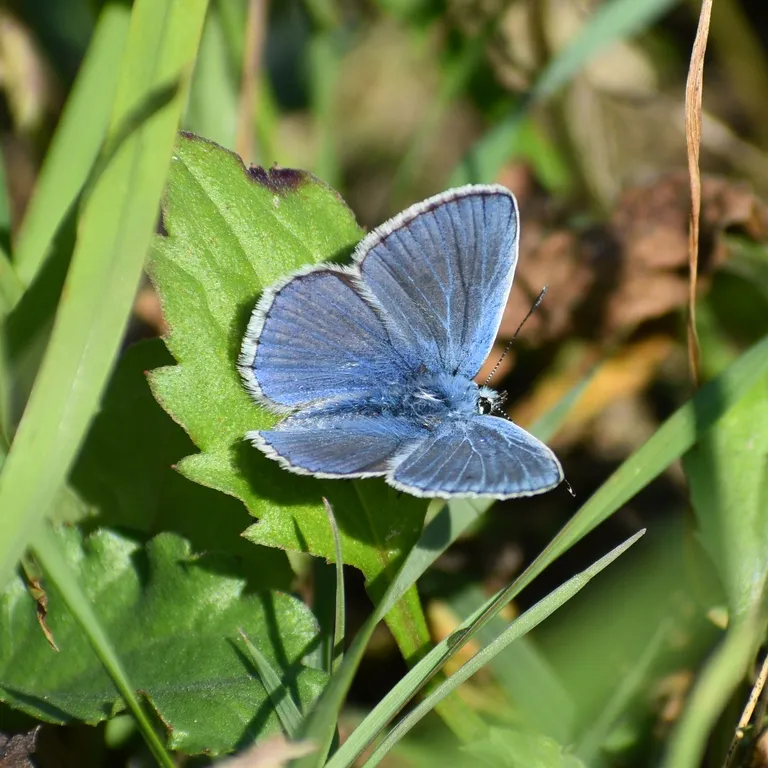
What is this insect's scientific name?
Polyommatus icarus
